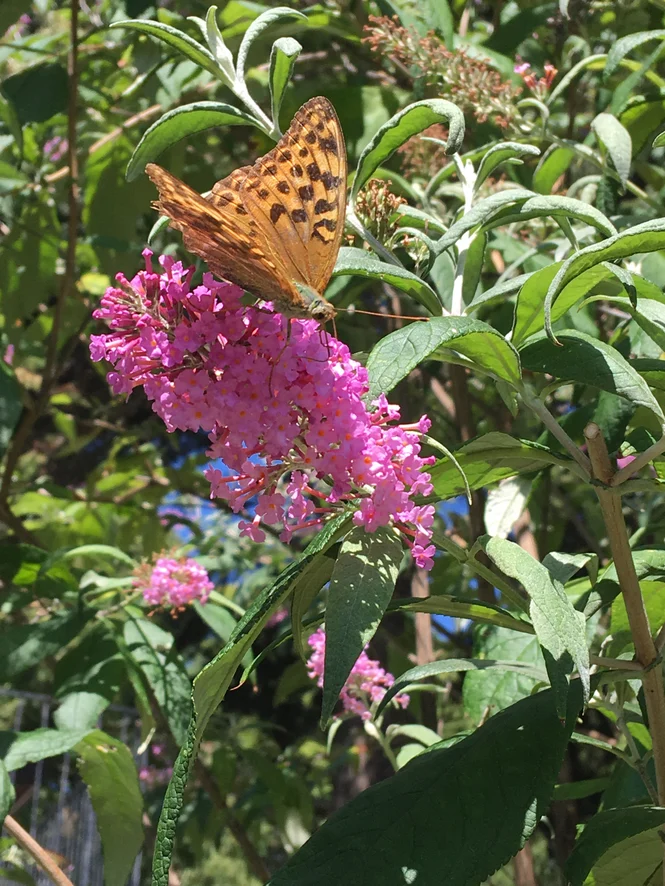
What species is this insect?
Argynnis paphia
